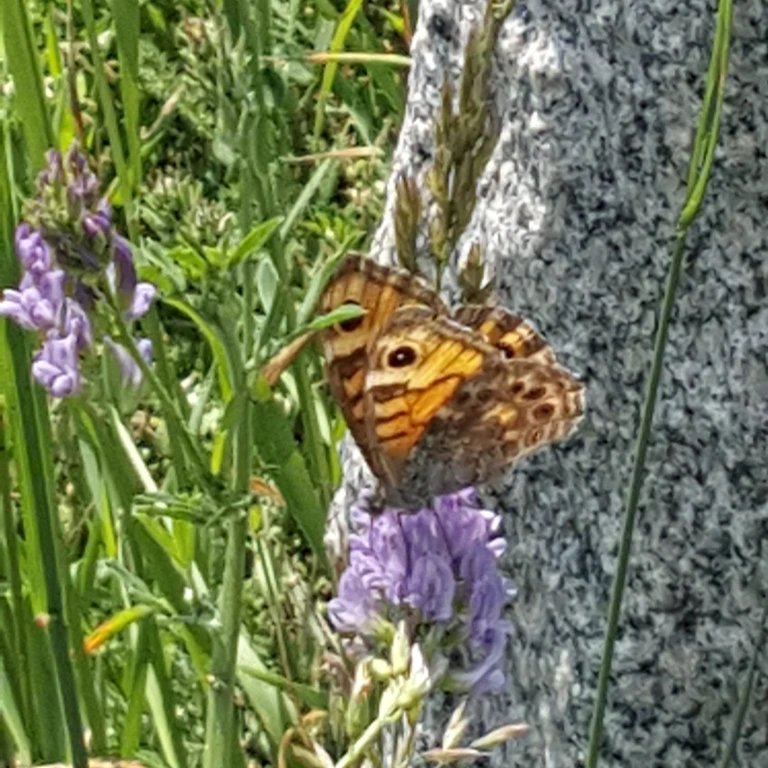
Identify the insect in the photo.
Lasiommata megera (also Pararge megera)
